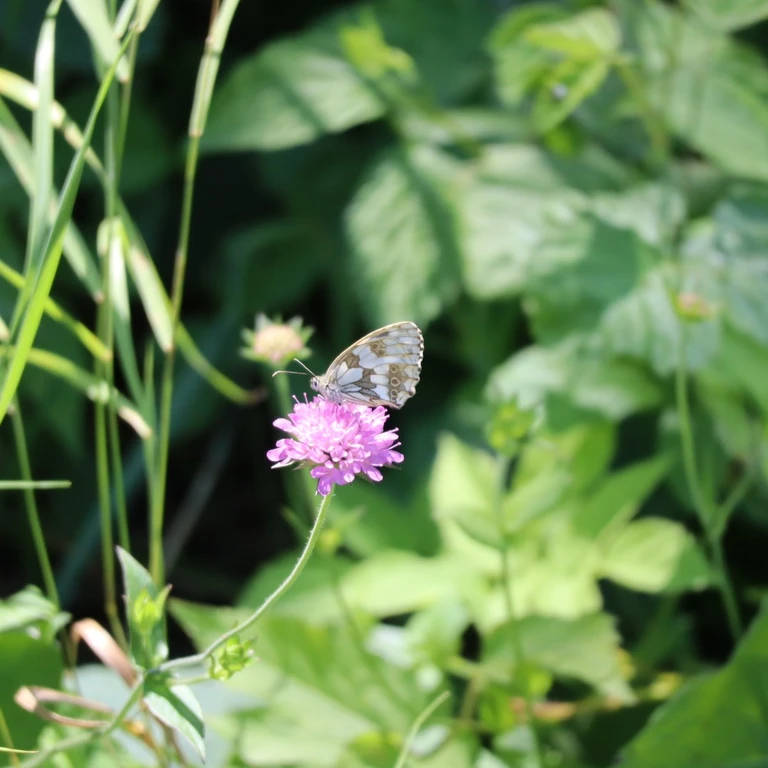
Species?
Melanargia galathea
